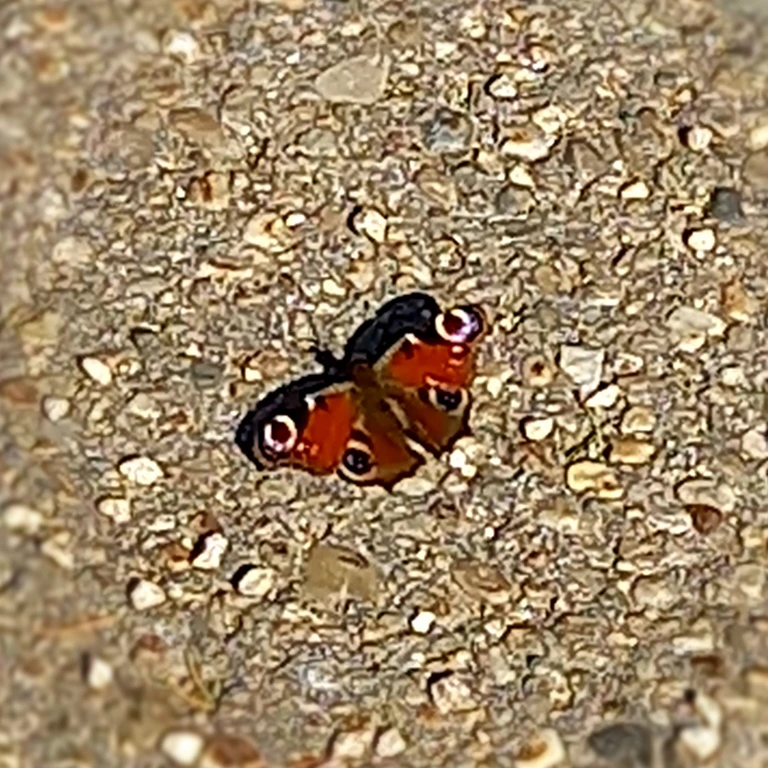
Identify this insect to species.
Aglais io
